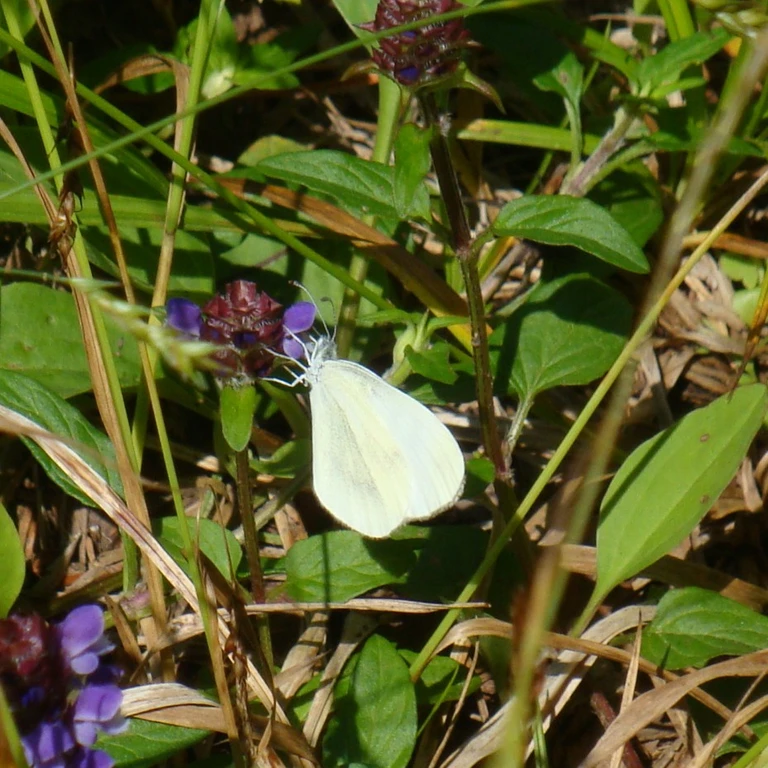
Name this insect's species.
Leptidea sinapis/juvernica
